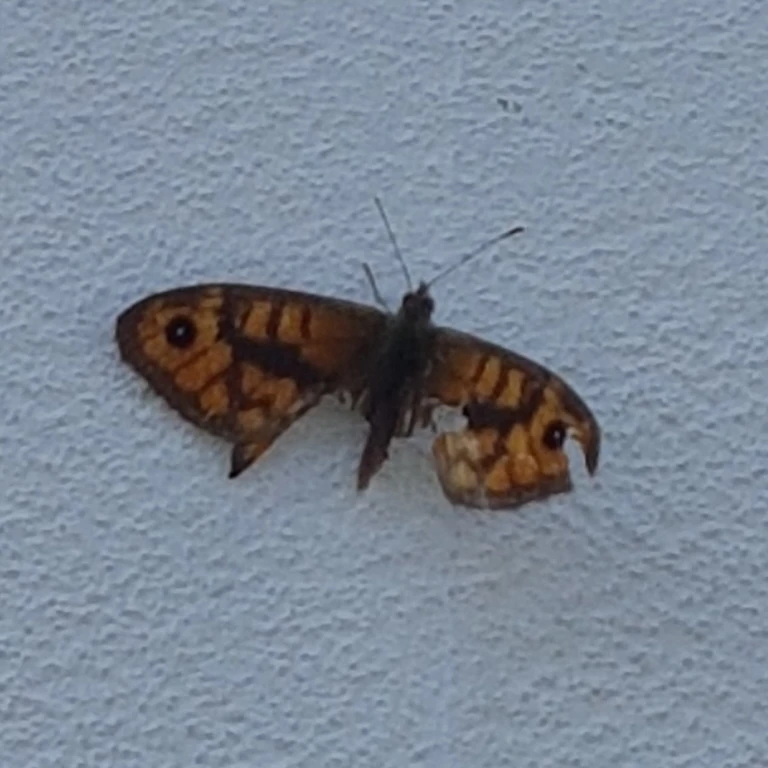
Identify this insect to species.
Lasiommata megera (also Pararge megera)
